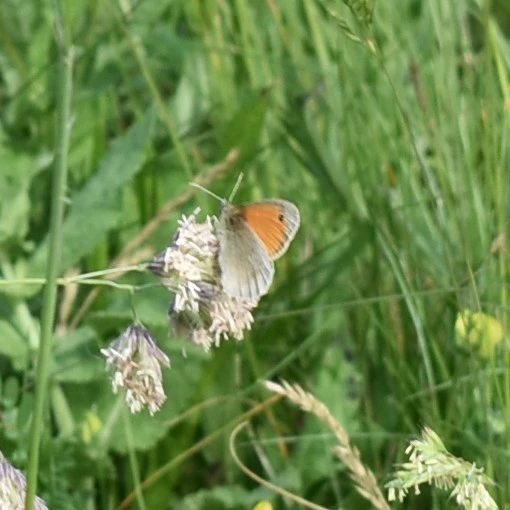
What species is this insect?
Coenonympha pamphilus
